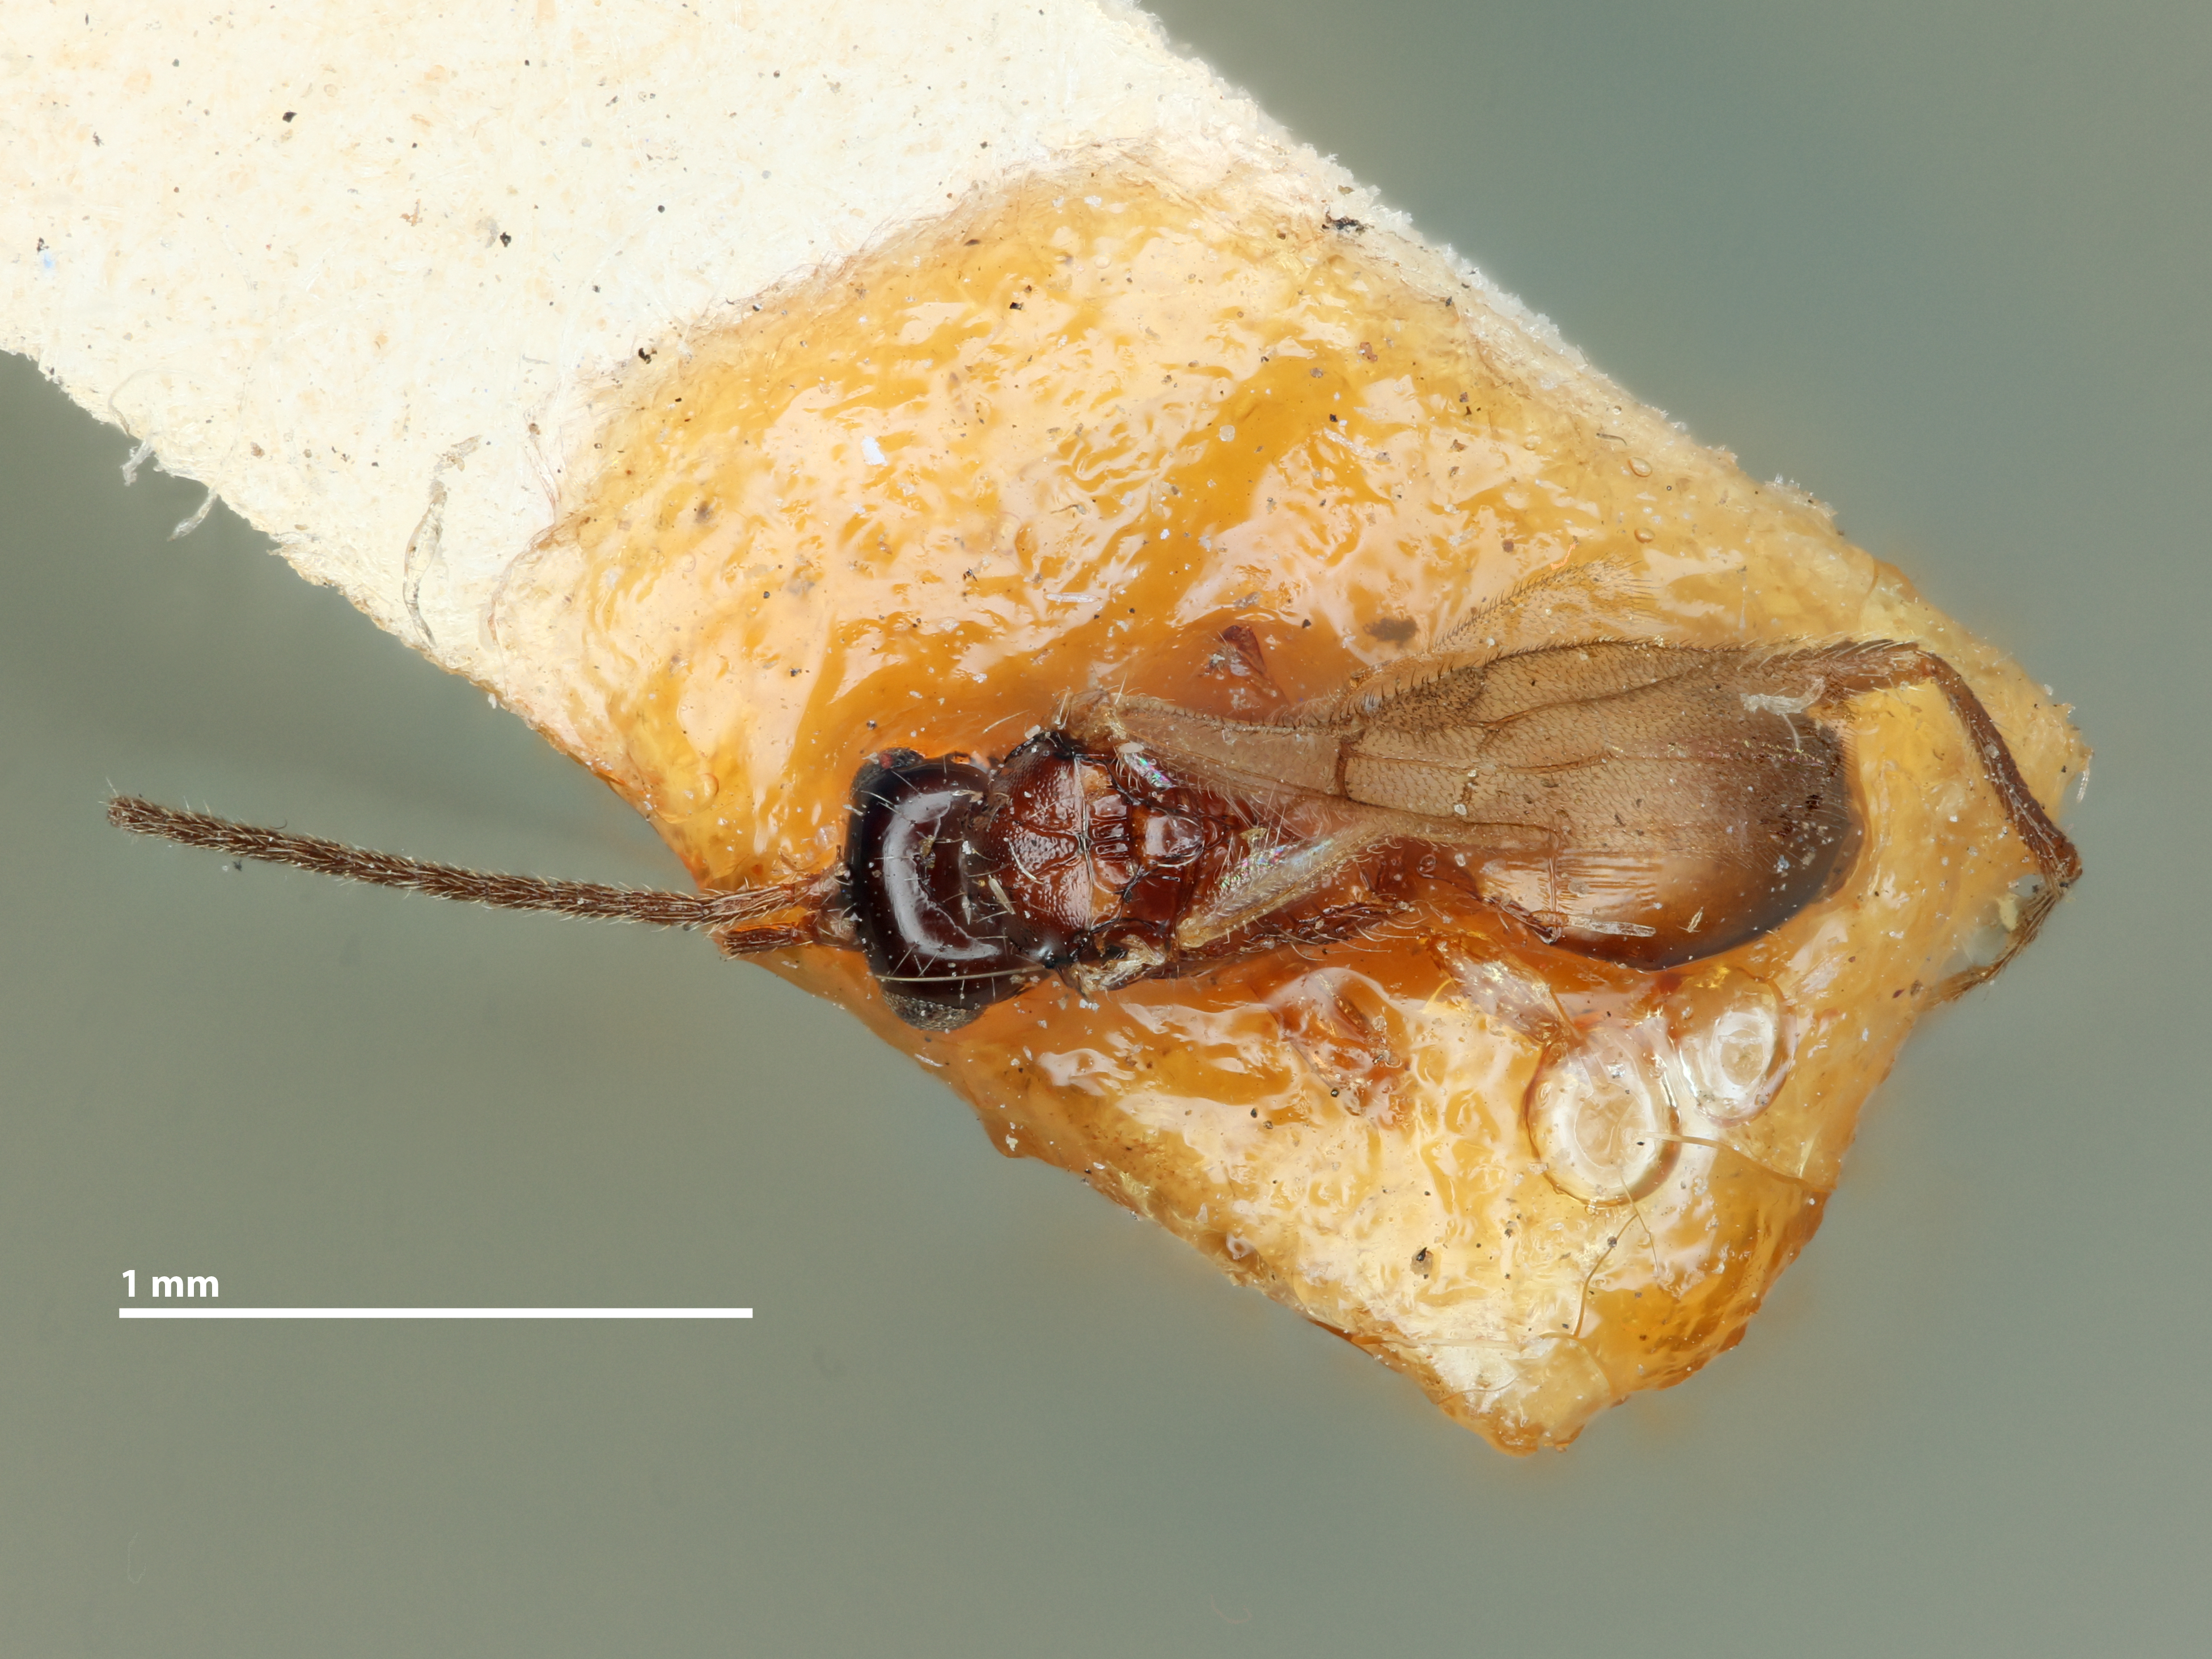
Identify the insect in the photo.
Araphis minuta
